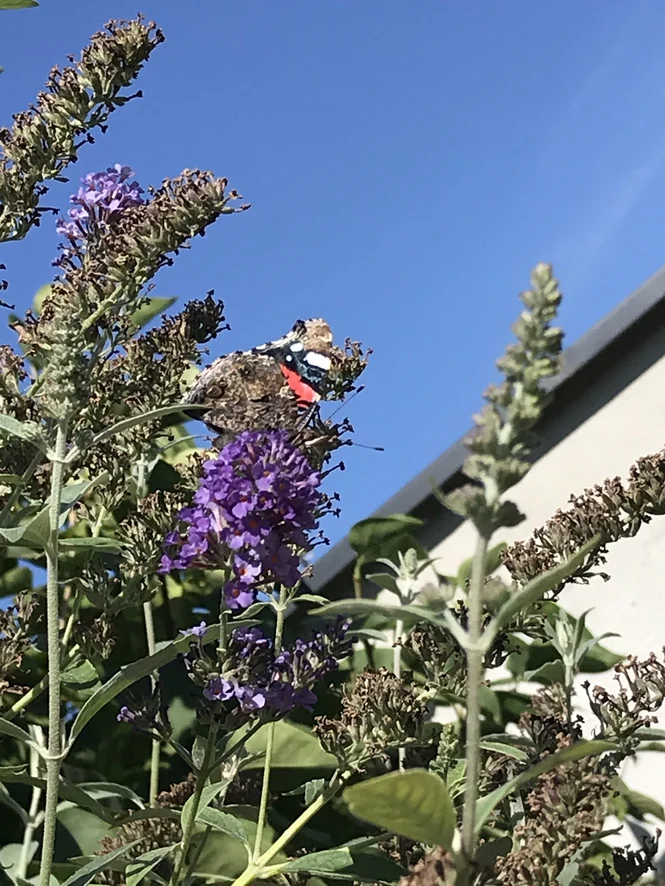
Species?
Vanessa atalanta
